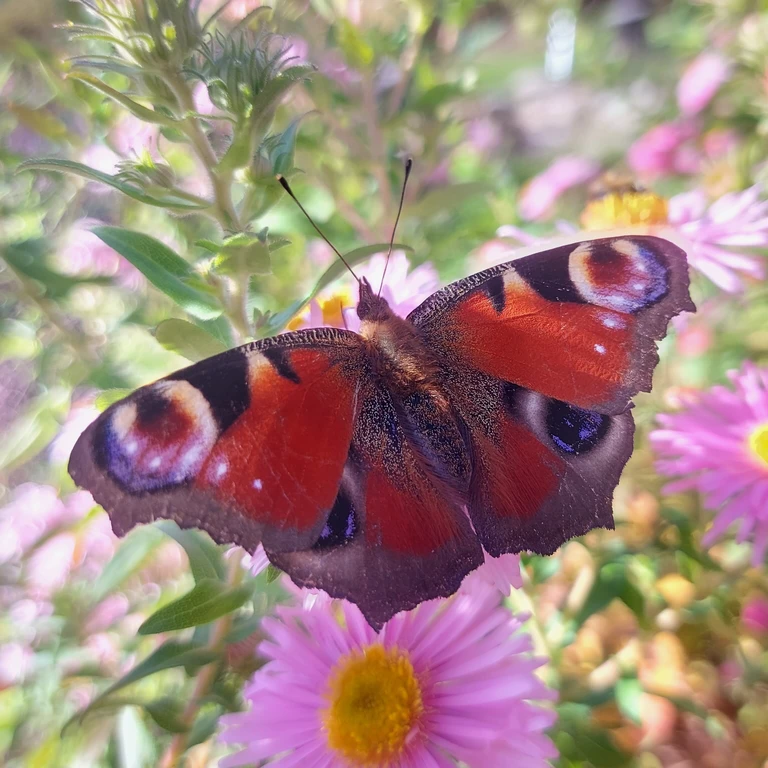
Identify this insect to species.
Aglais io
